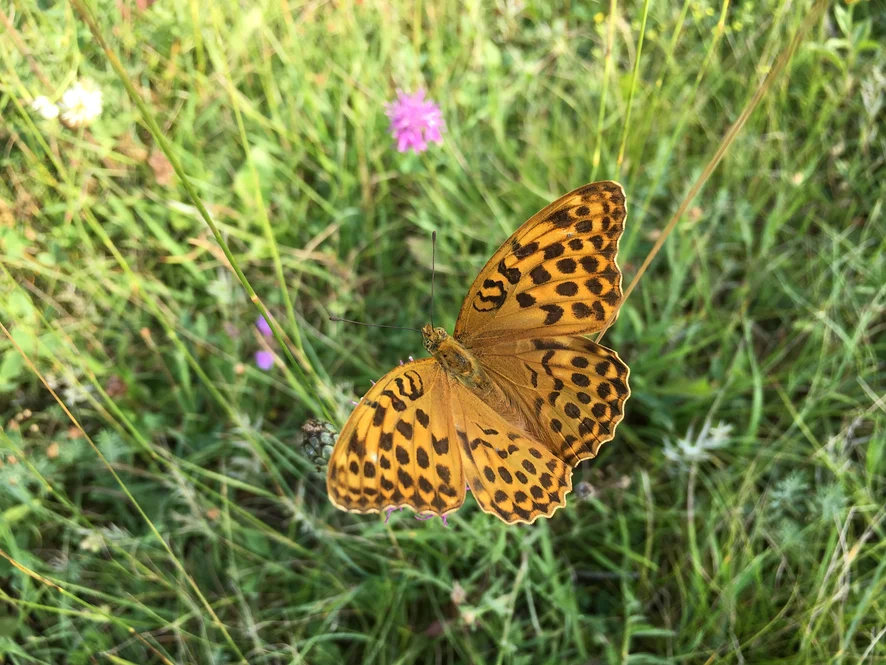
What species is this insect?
Argynnis paphia
